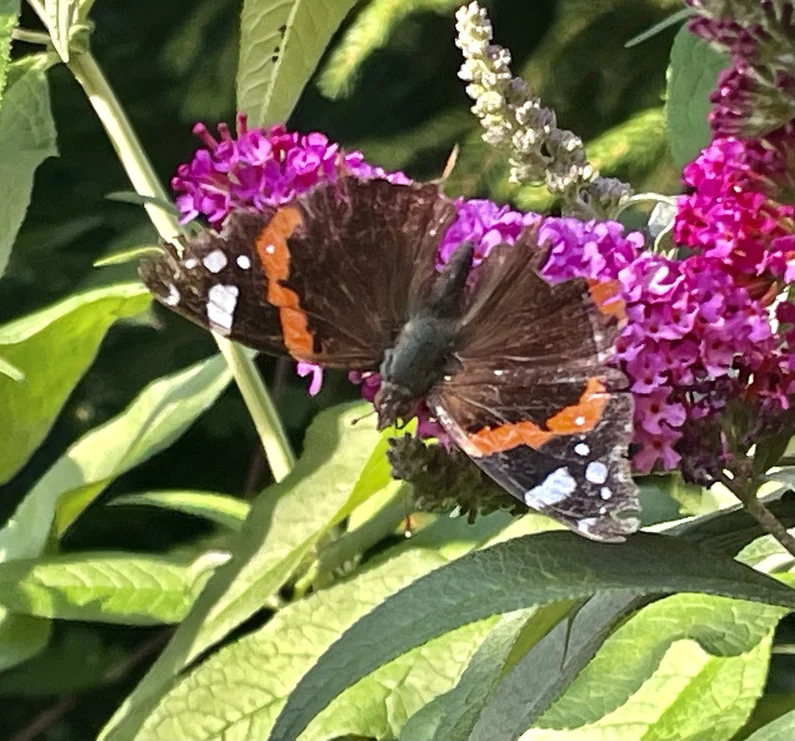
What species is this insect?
Vanessa atalanta
